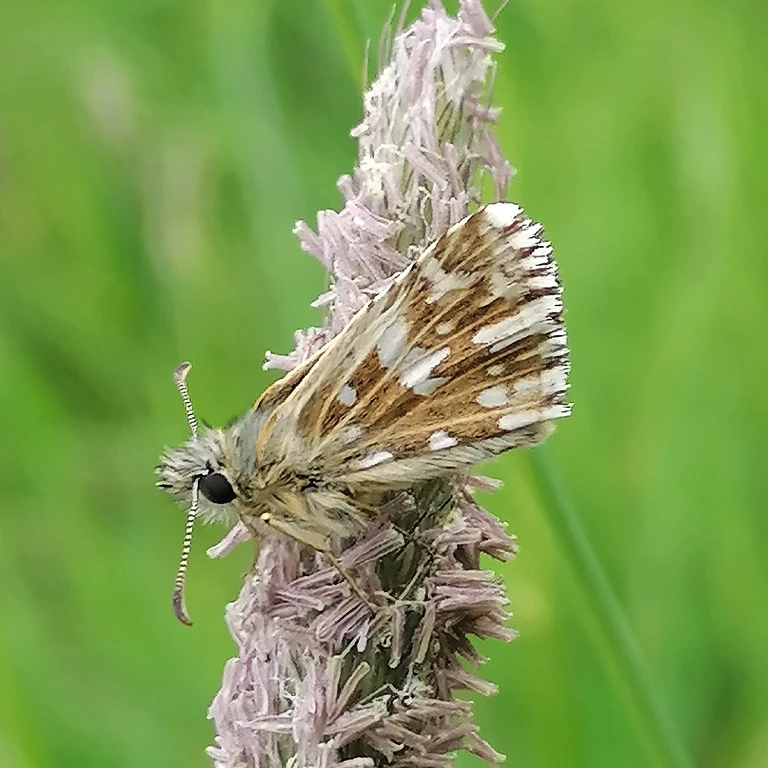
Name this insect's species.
Pyrgus malvae
